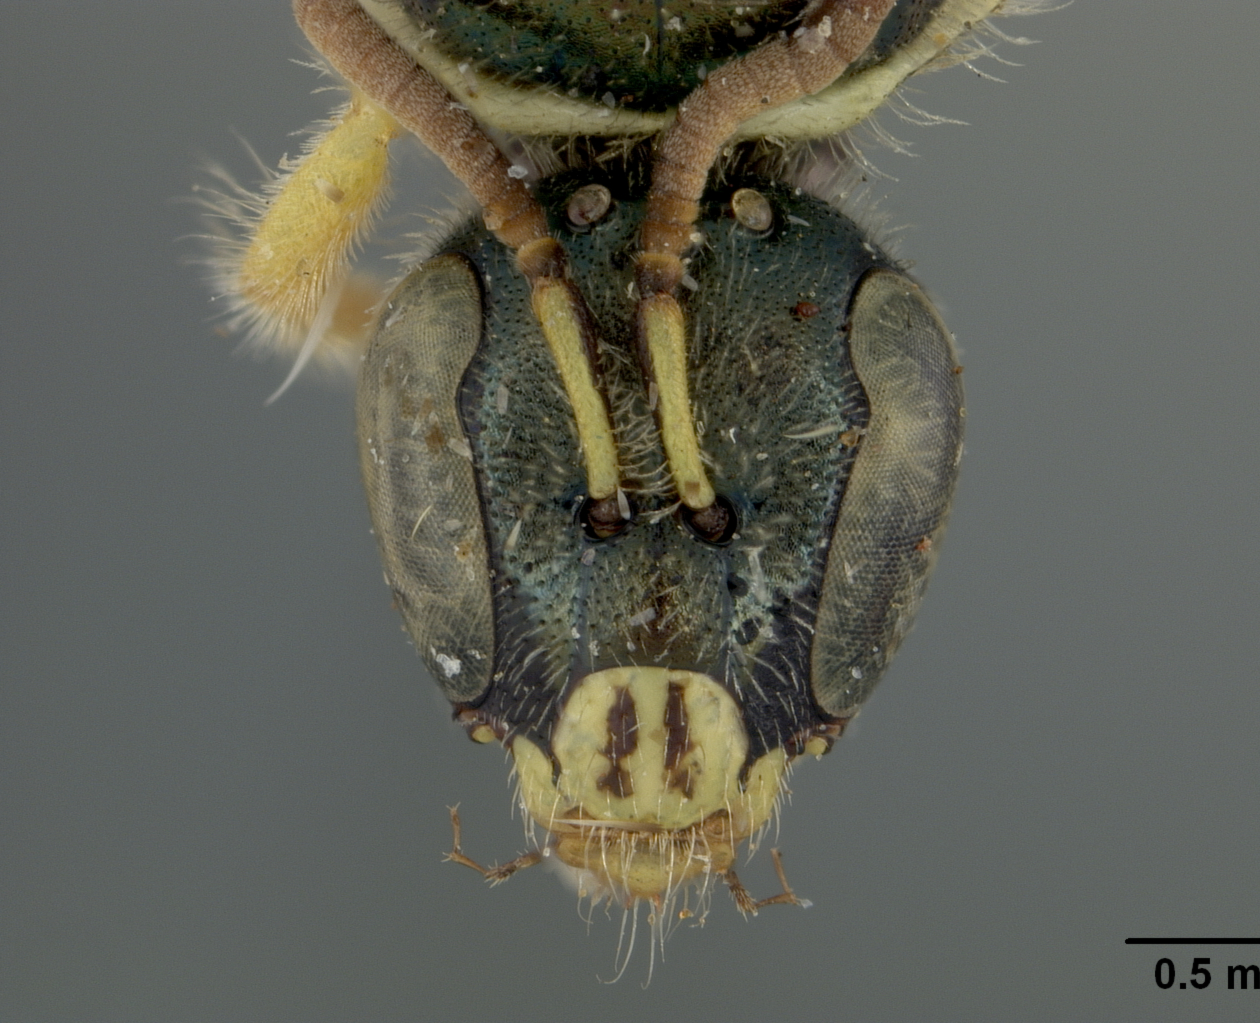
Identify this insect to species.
Nomioides dolichocephaloides
